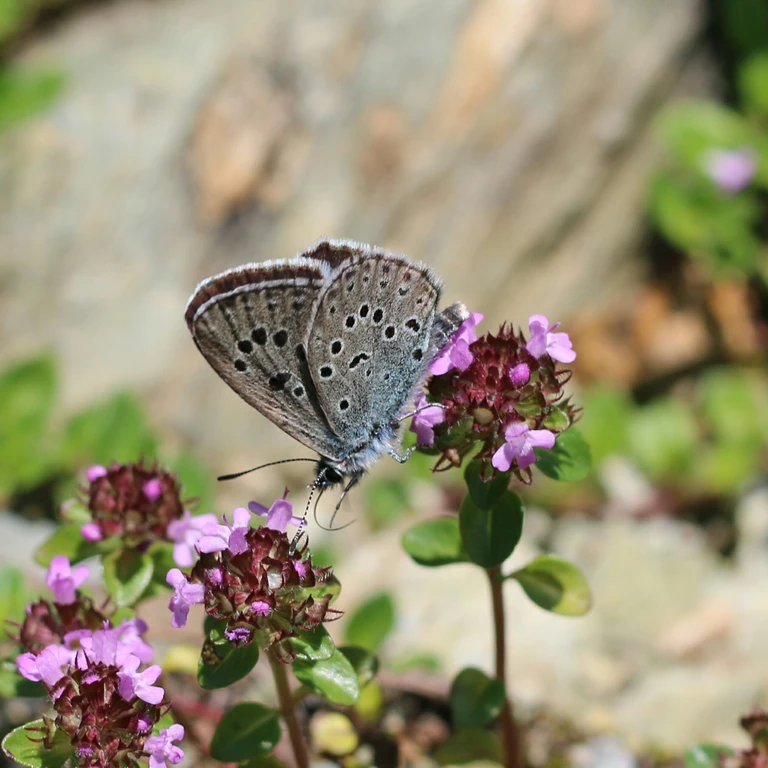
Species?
Phengaris arion (also Maculinea arion)
